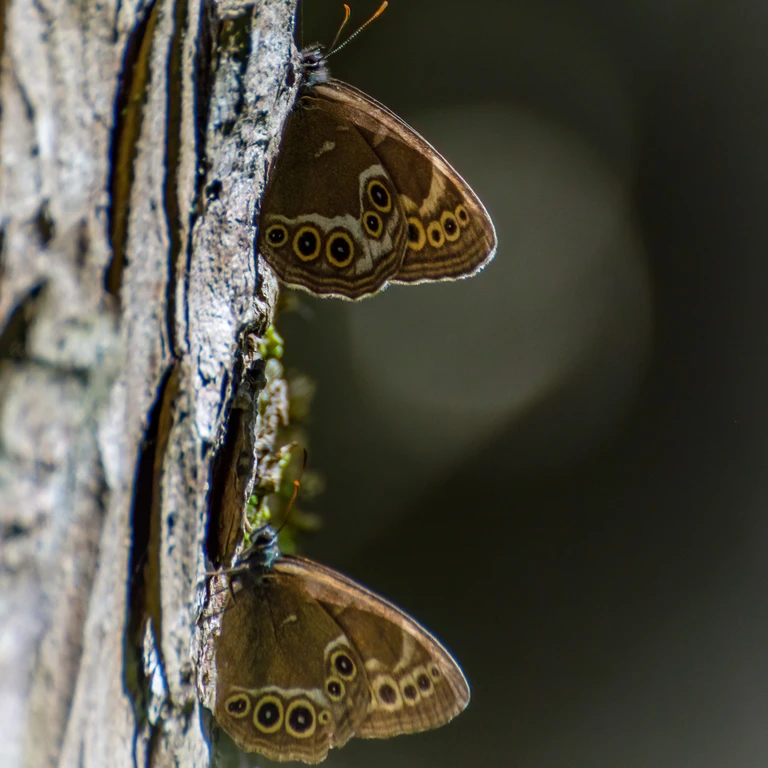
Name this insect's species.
Lopinga achine (also Pararge achine)
